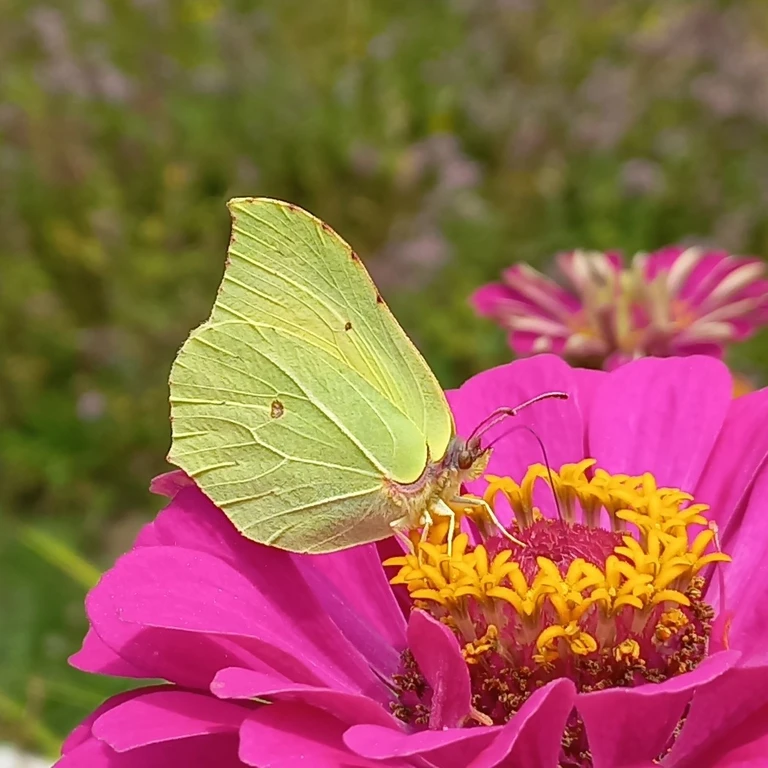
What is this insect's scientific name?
Gonepteryx rhamni
